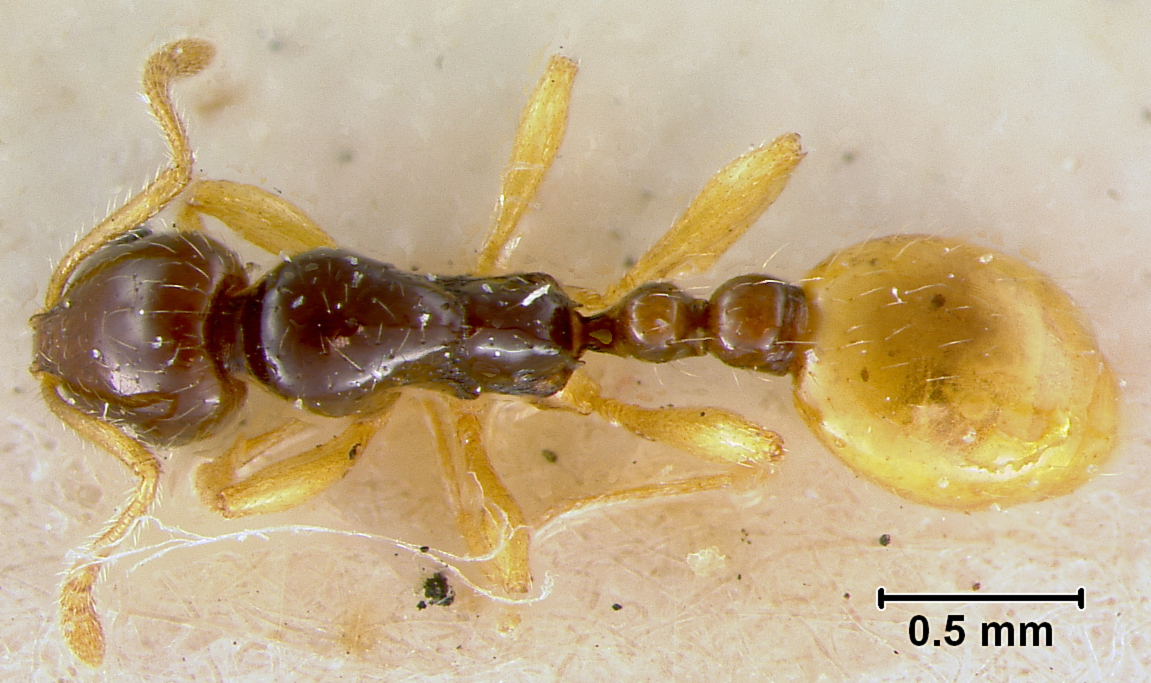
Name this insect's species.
Monomorium croceiventre
